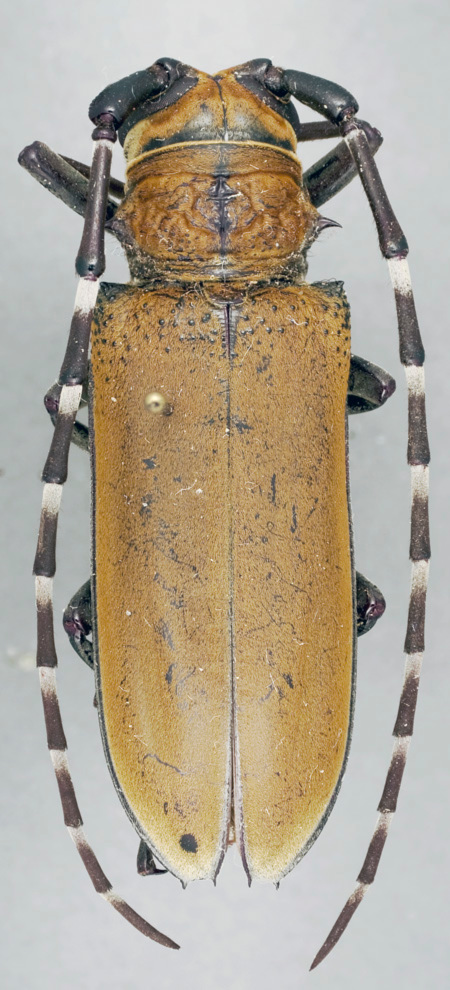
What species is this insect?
Apriona bicolor
